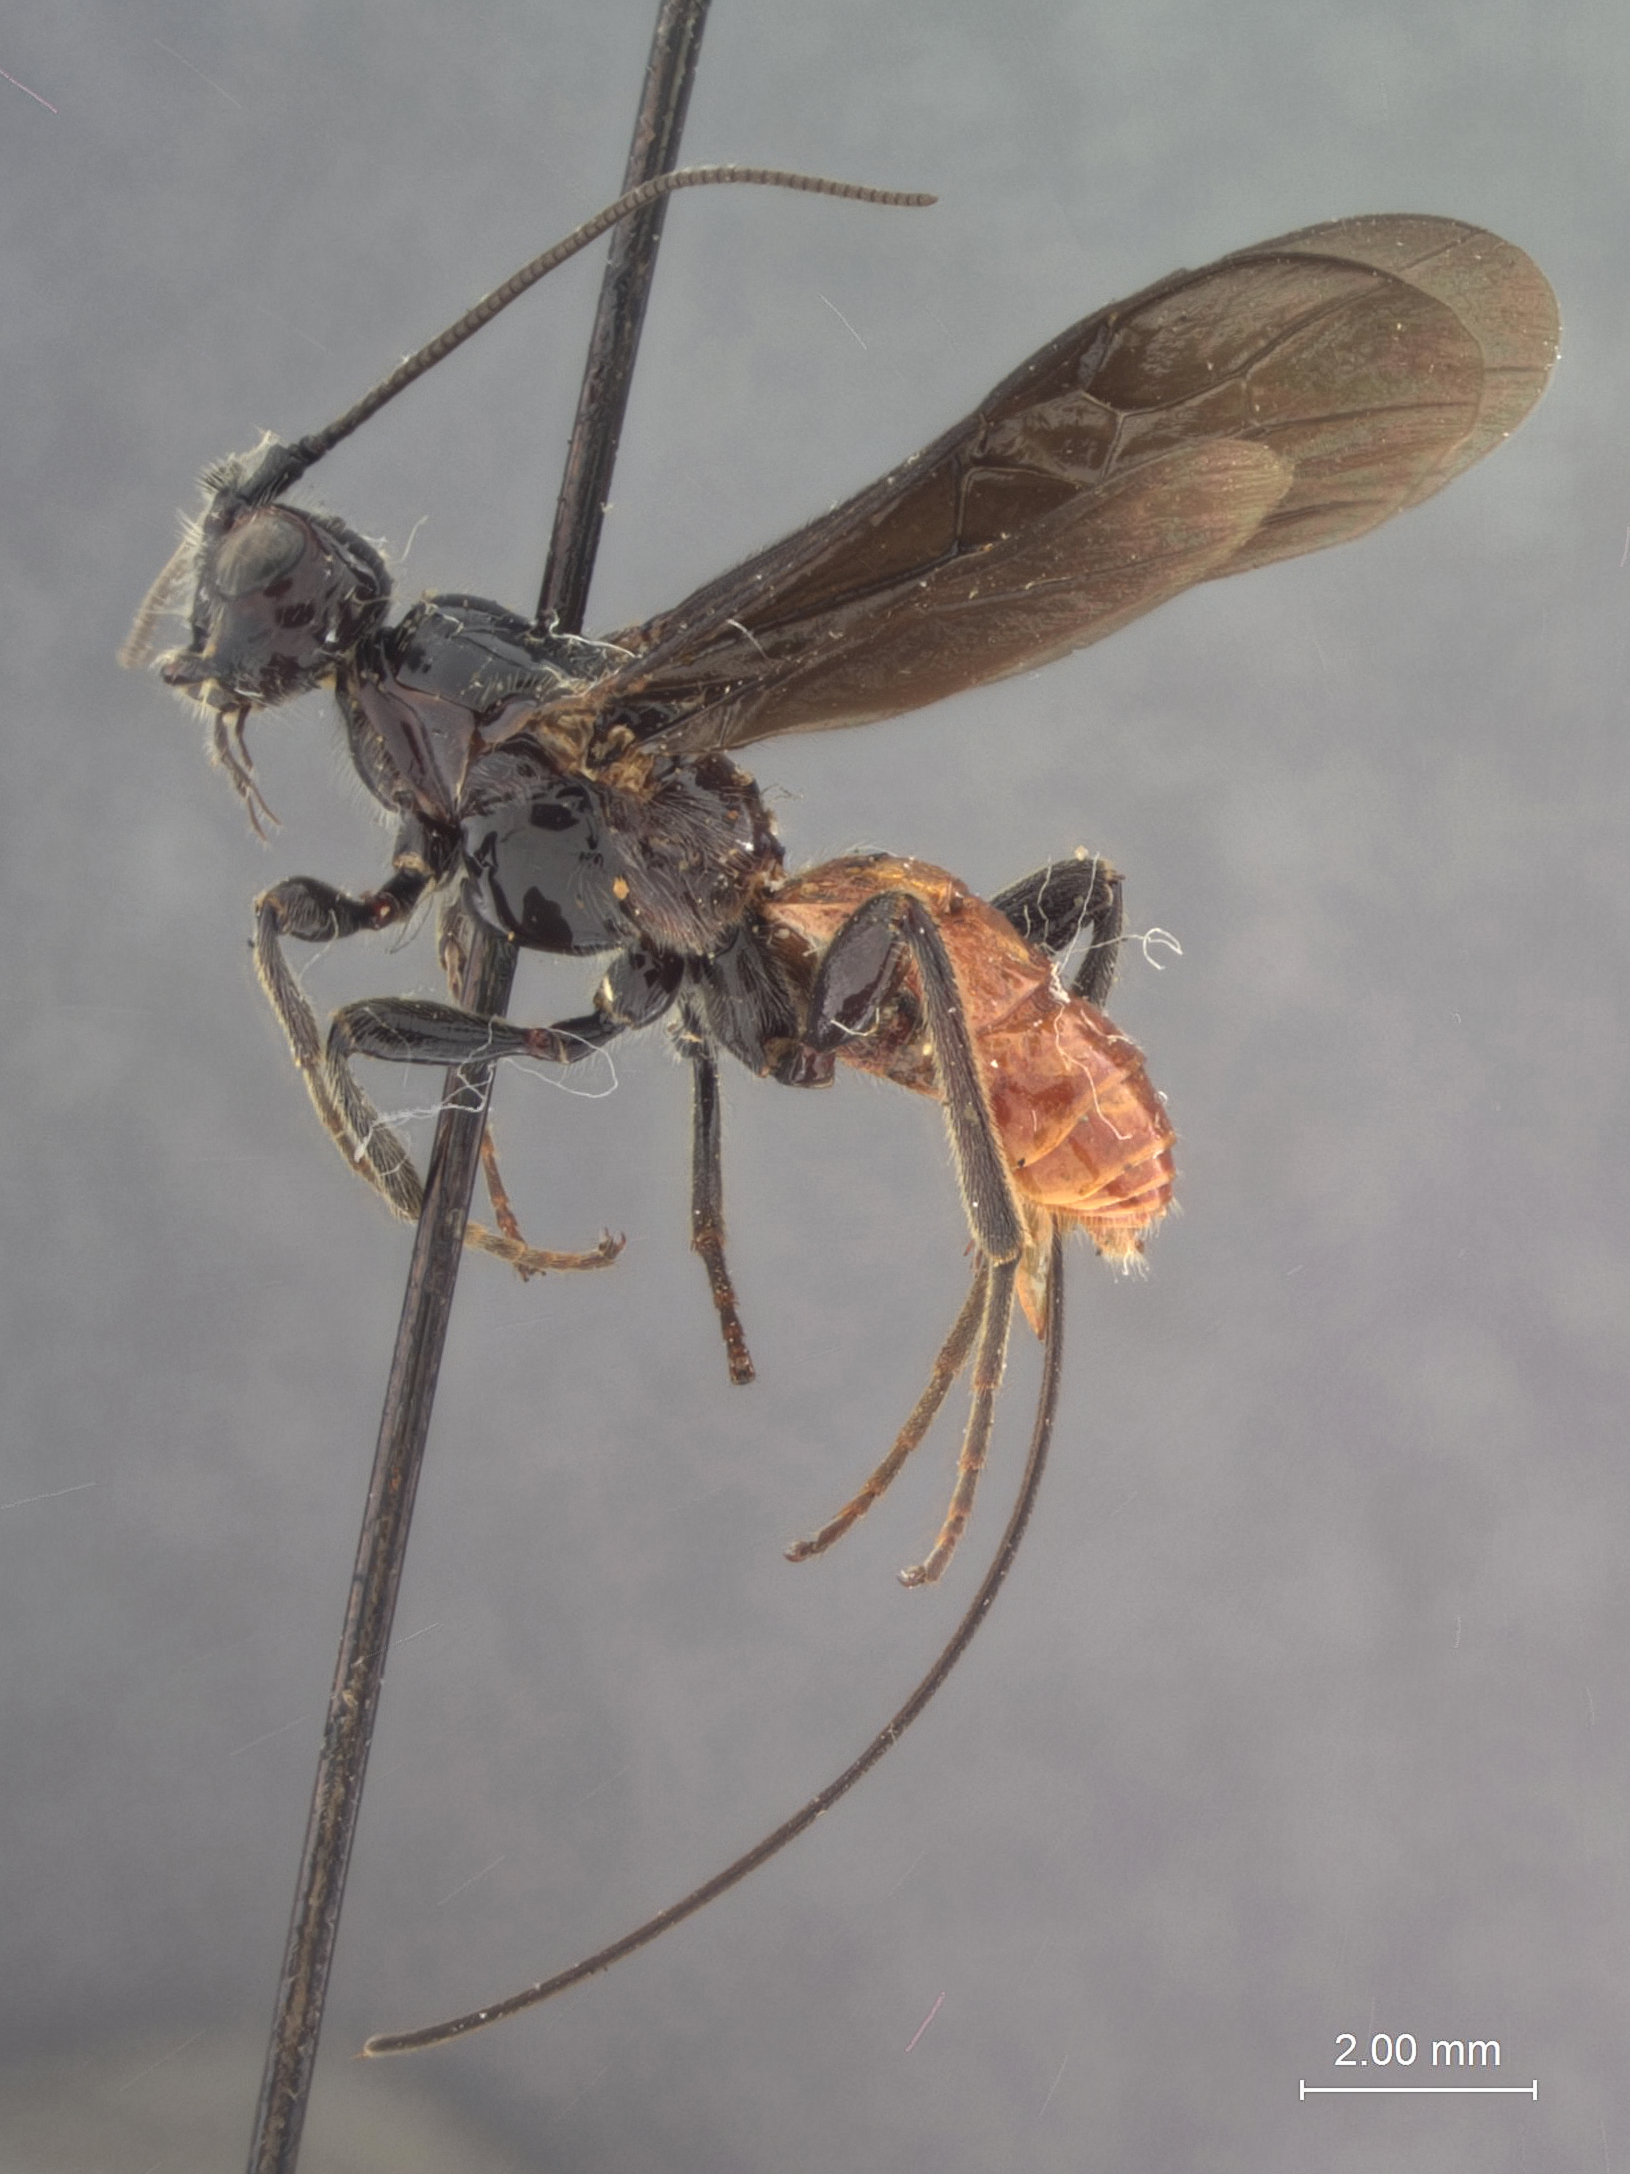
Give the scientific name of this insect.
Atanycolus impressifrons
